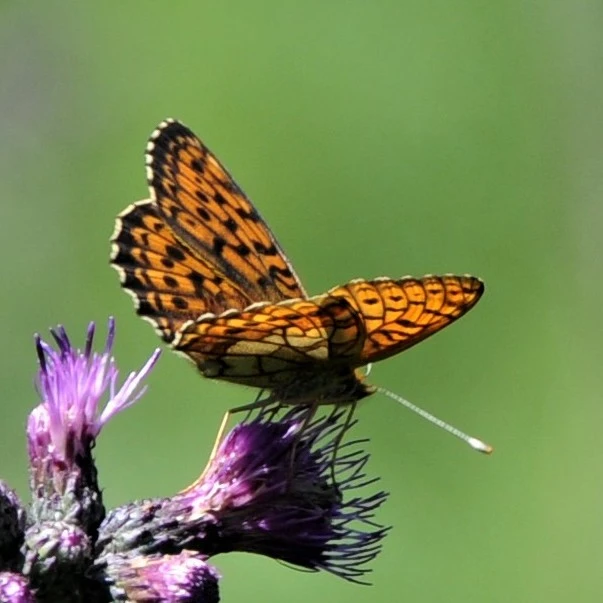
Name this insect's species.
Brenthis ino
